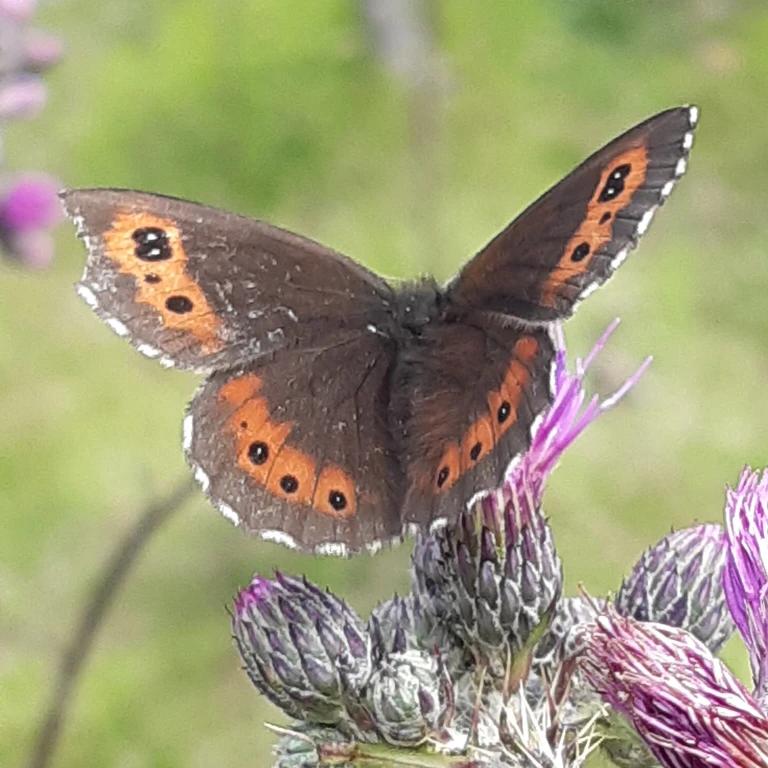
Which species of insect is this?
Erebia ligea
